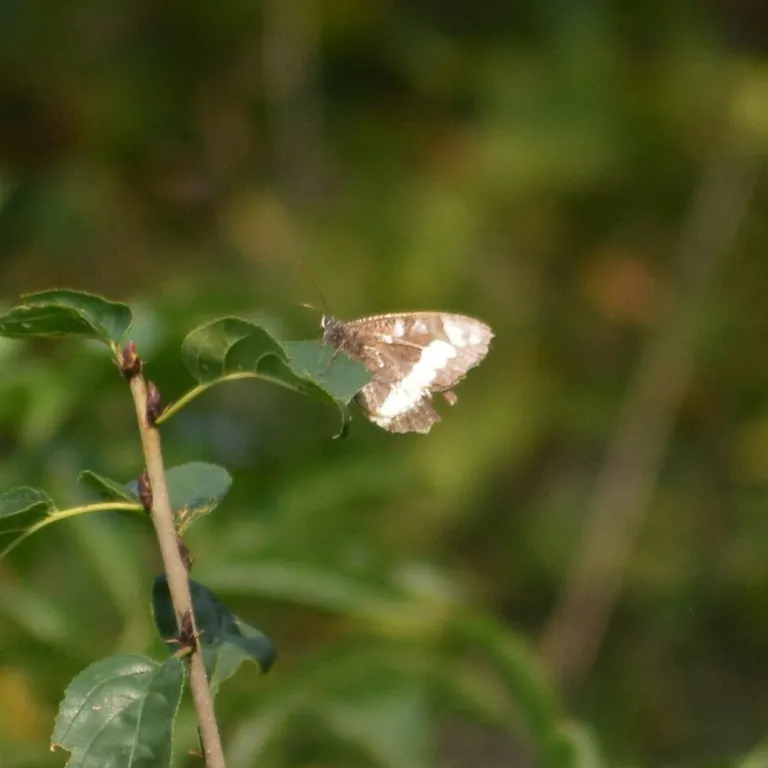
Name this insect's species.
Brintesia circe
